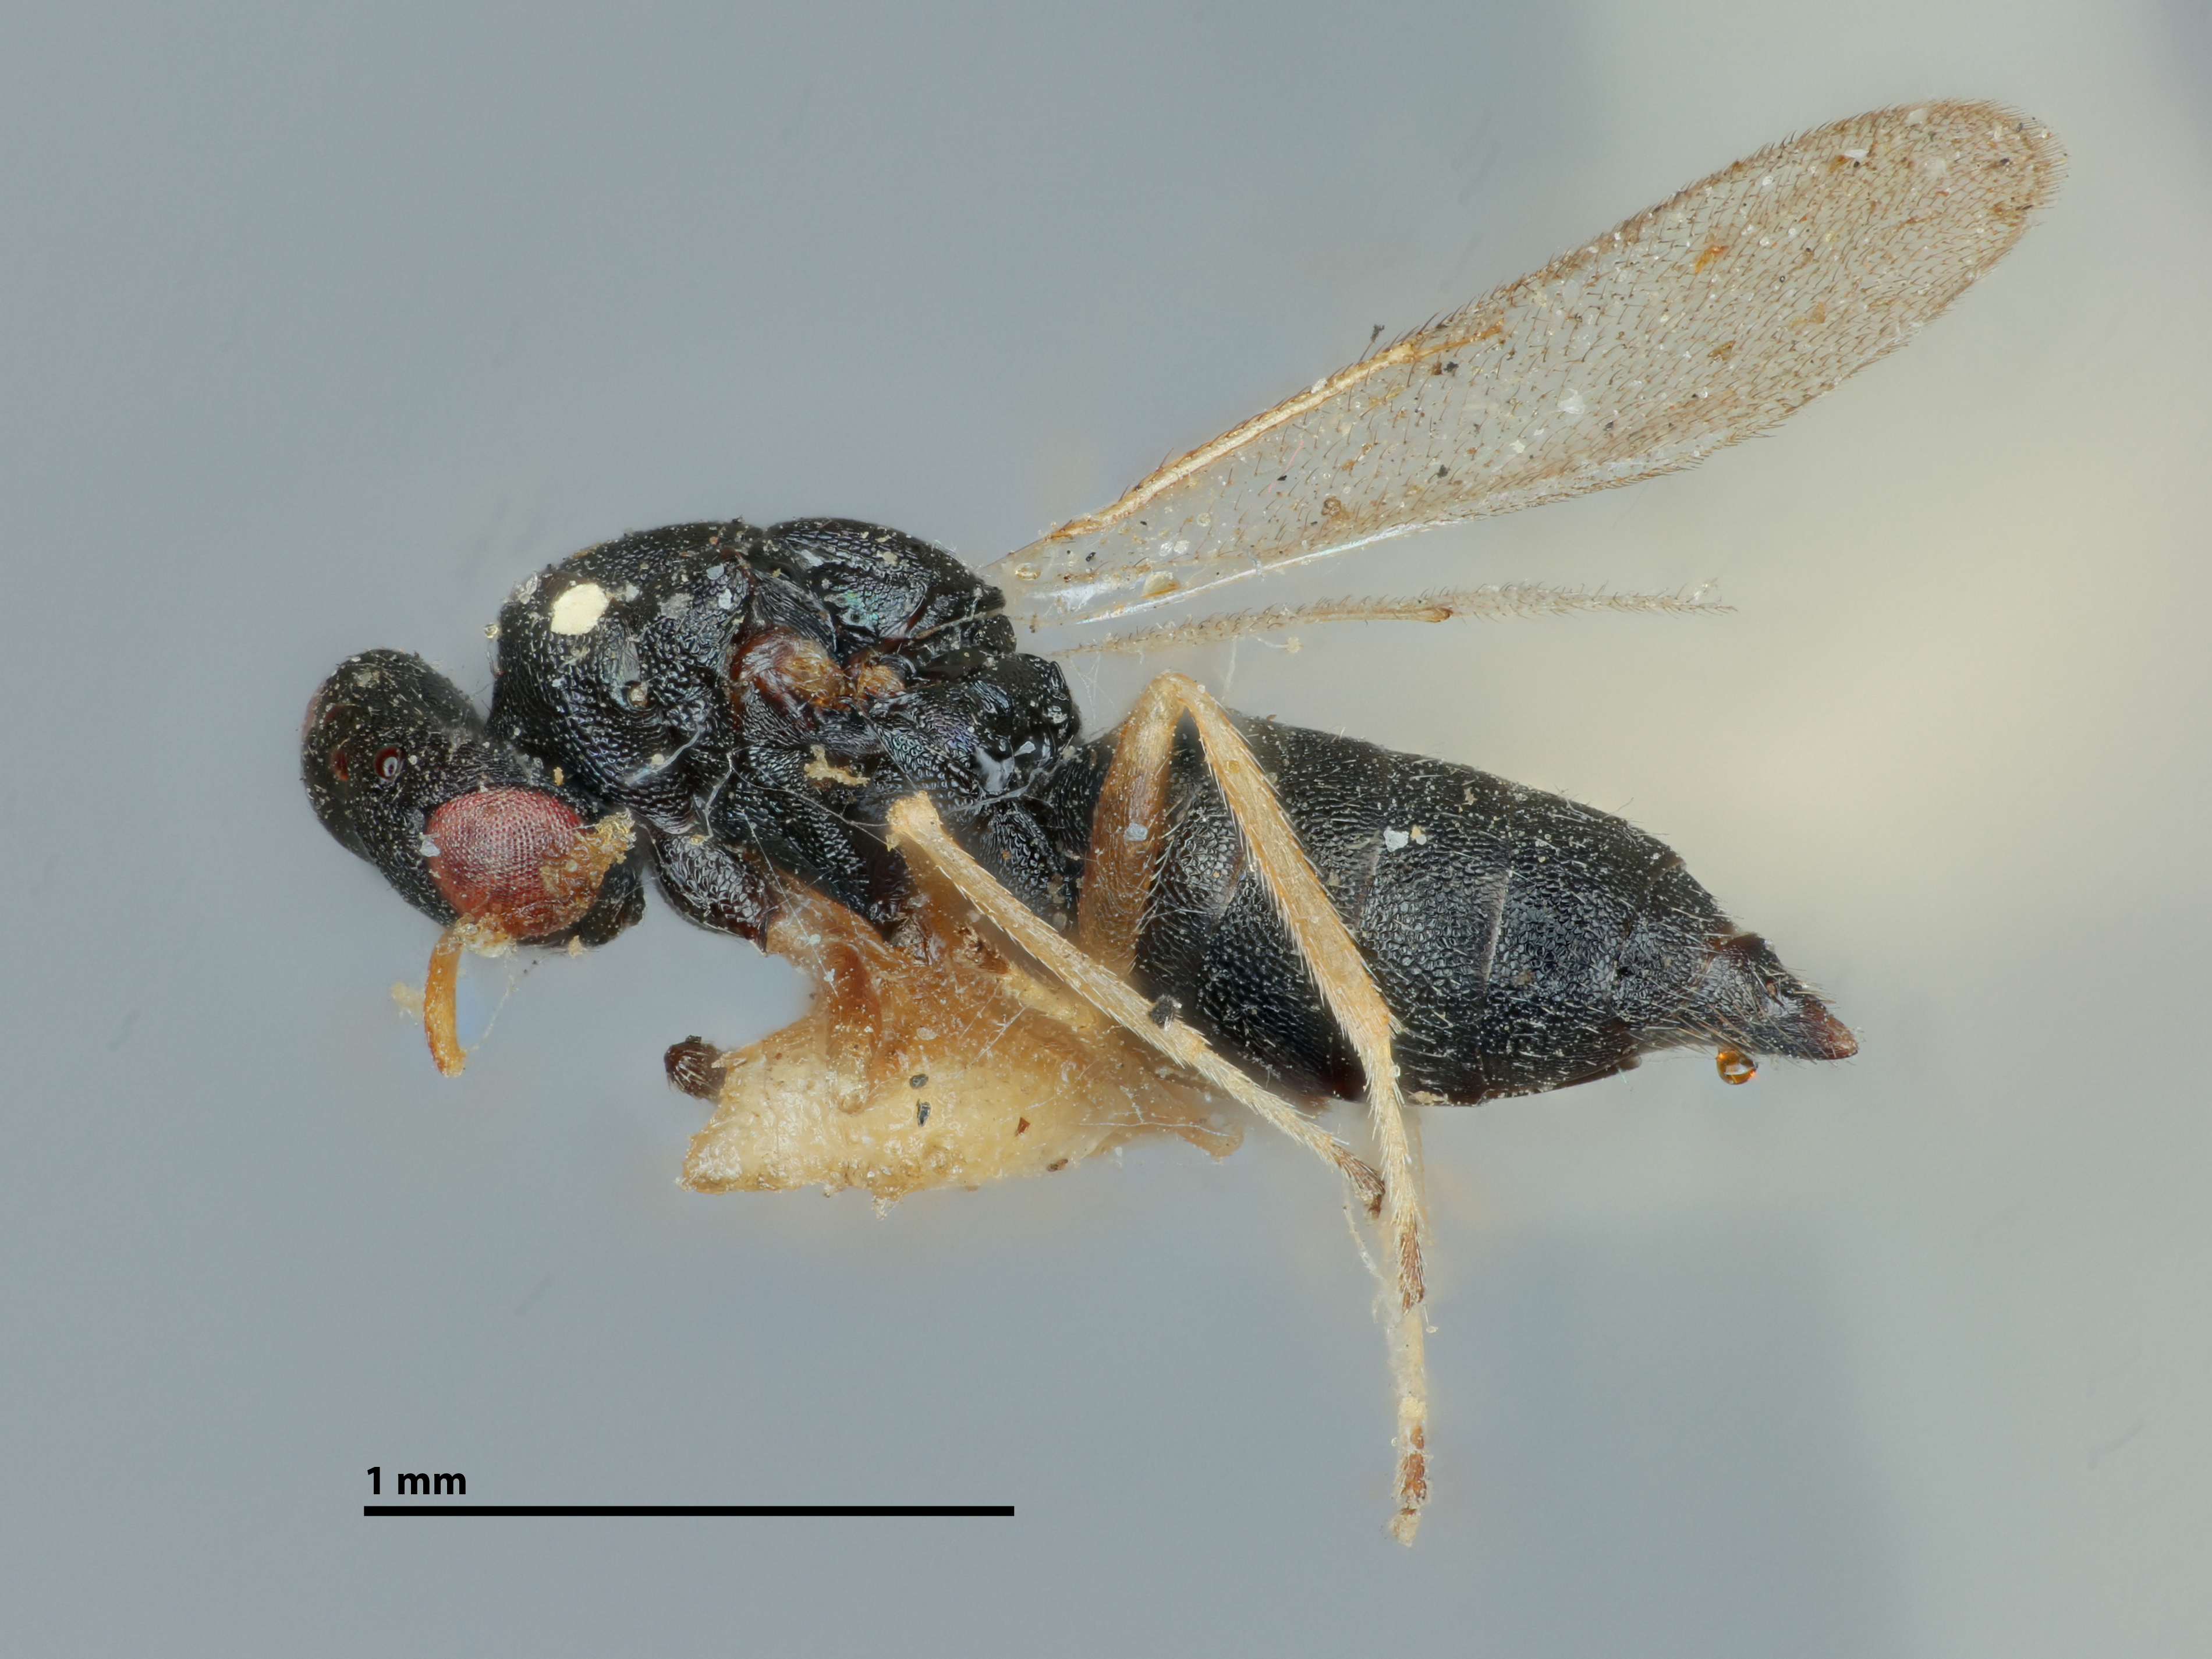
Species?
Gyrolasia nigrocyaneus
